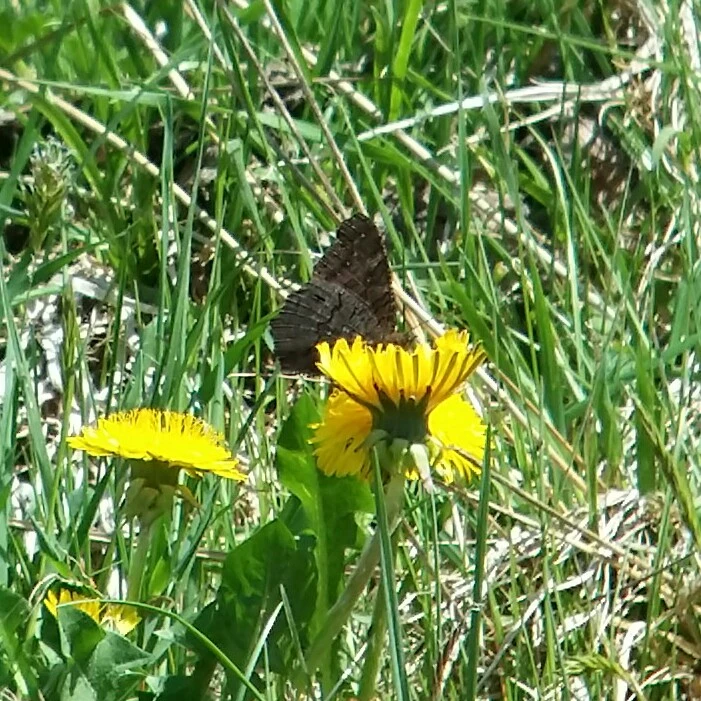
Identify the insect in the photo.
Aglais io
